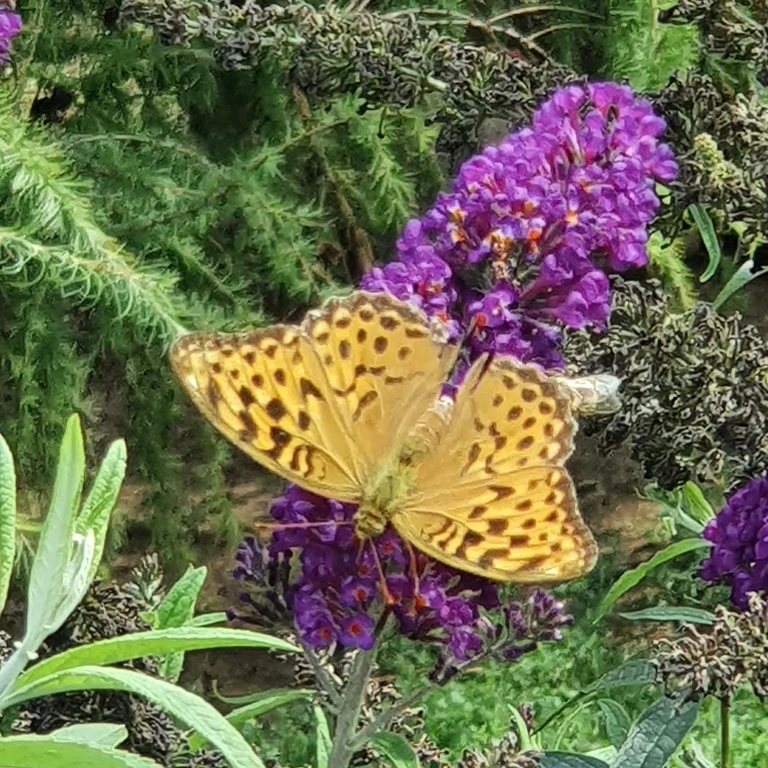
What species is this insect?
Argynnis paphia
